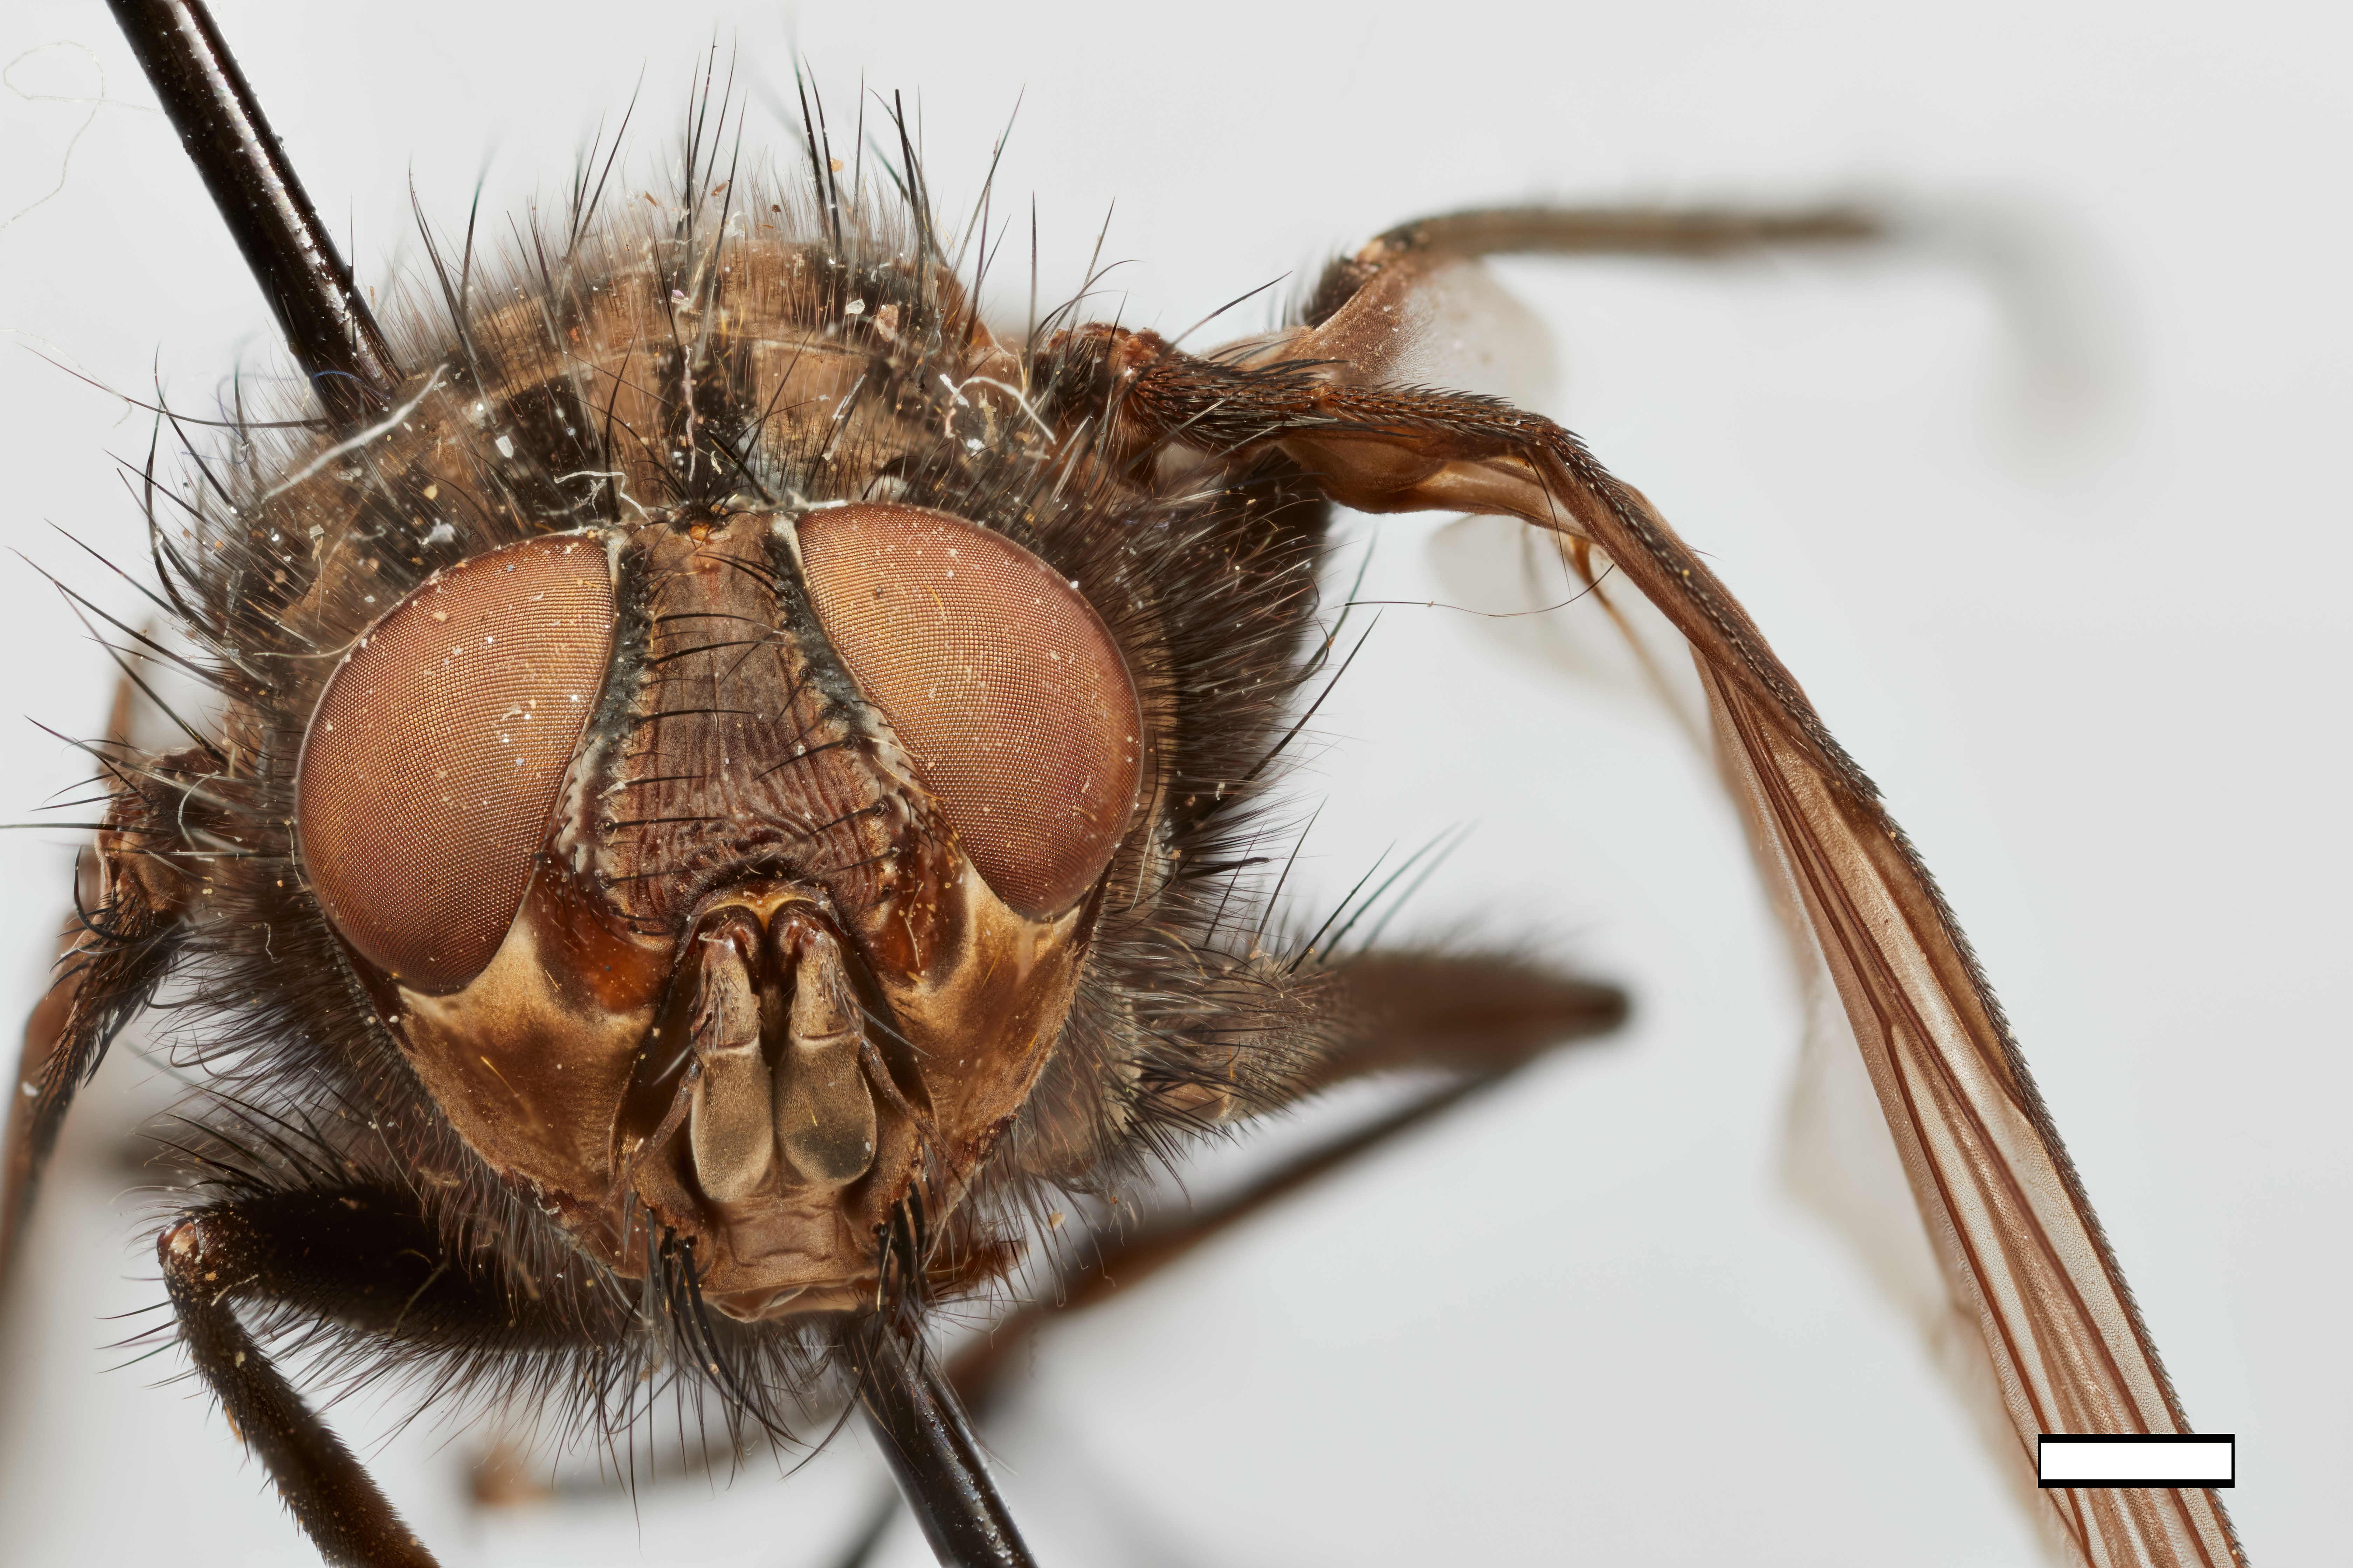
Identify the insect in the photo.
Psecacera atriventris
